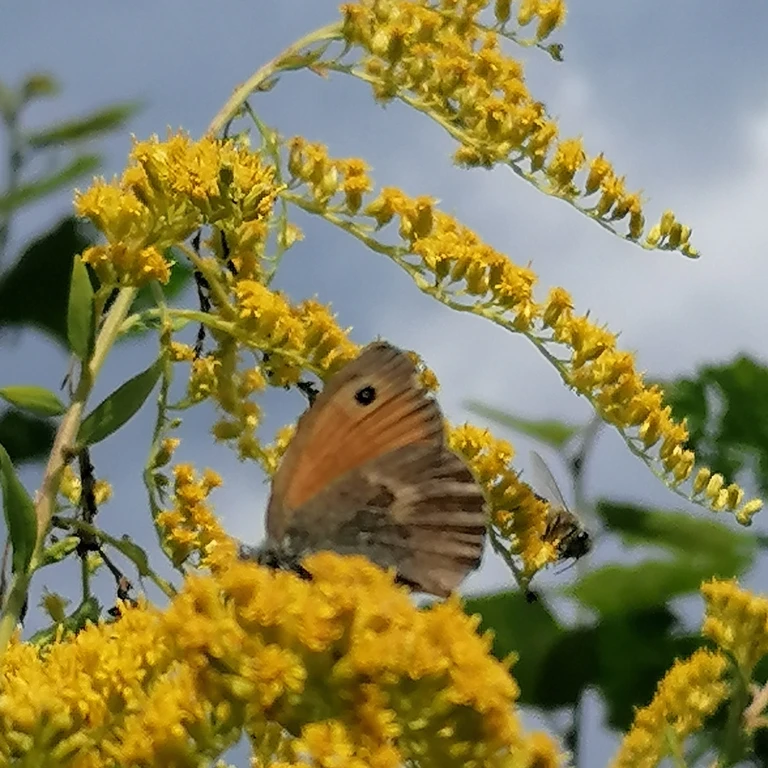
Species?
Coenonympha pamphilus
